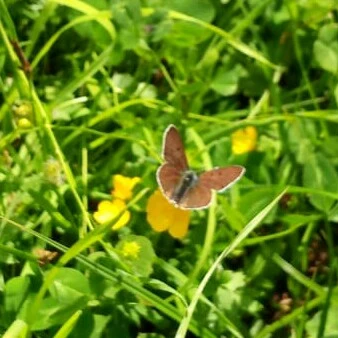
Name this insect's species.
Lycaena tityrus (also Loweia tityrus)
